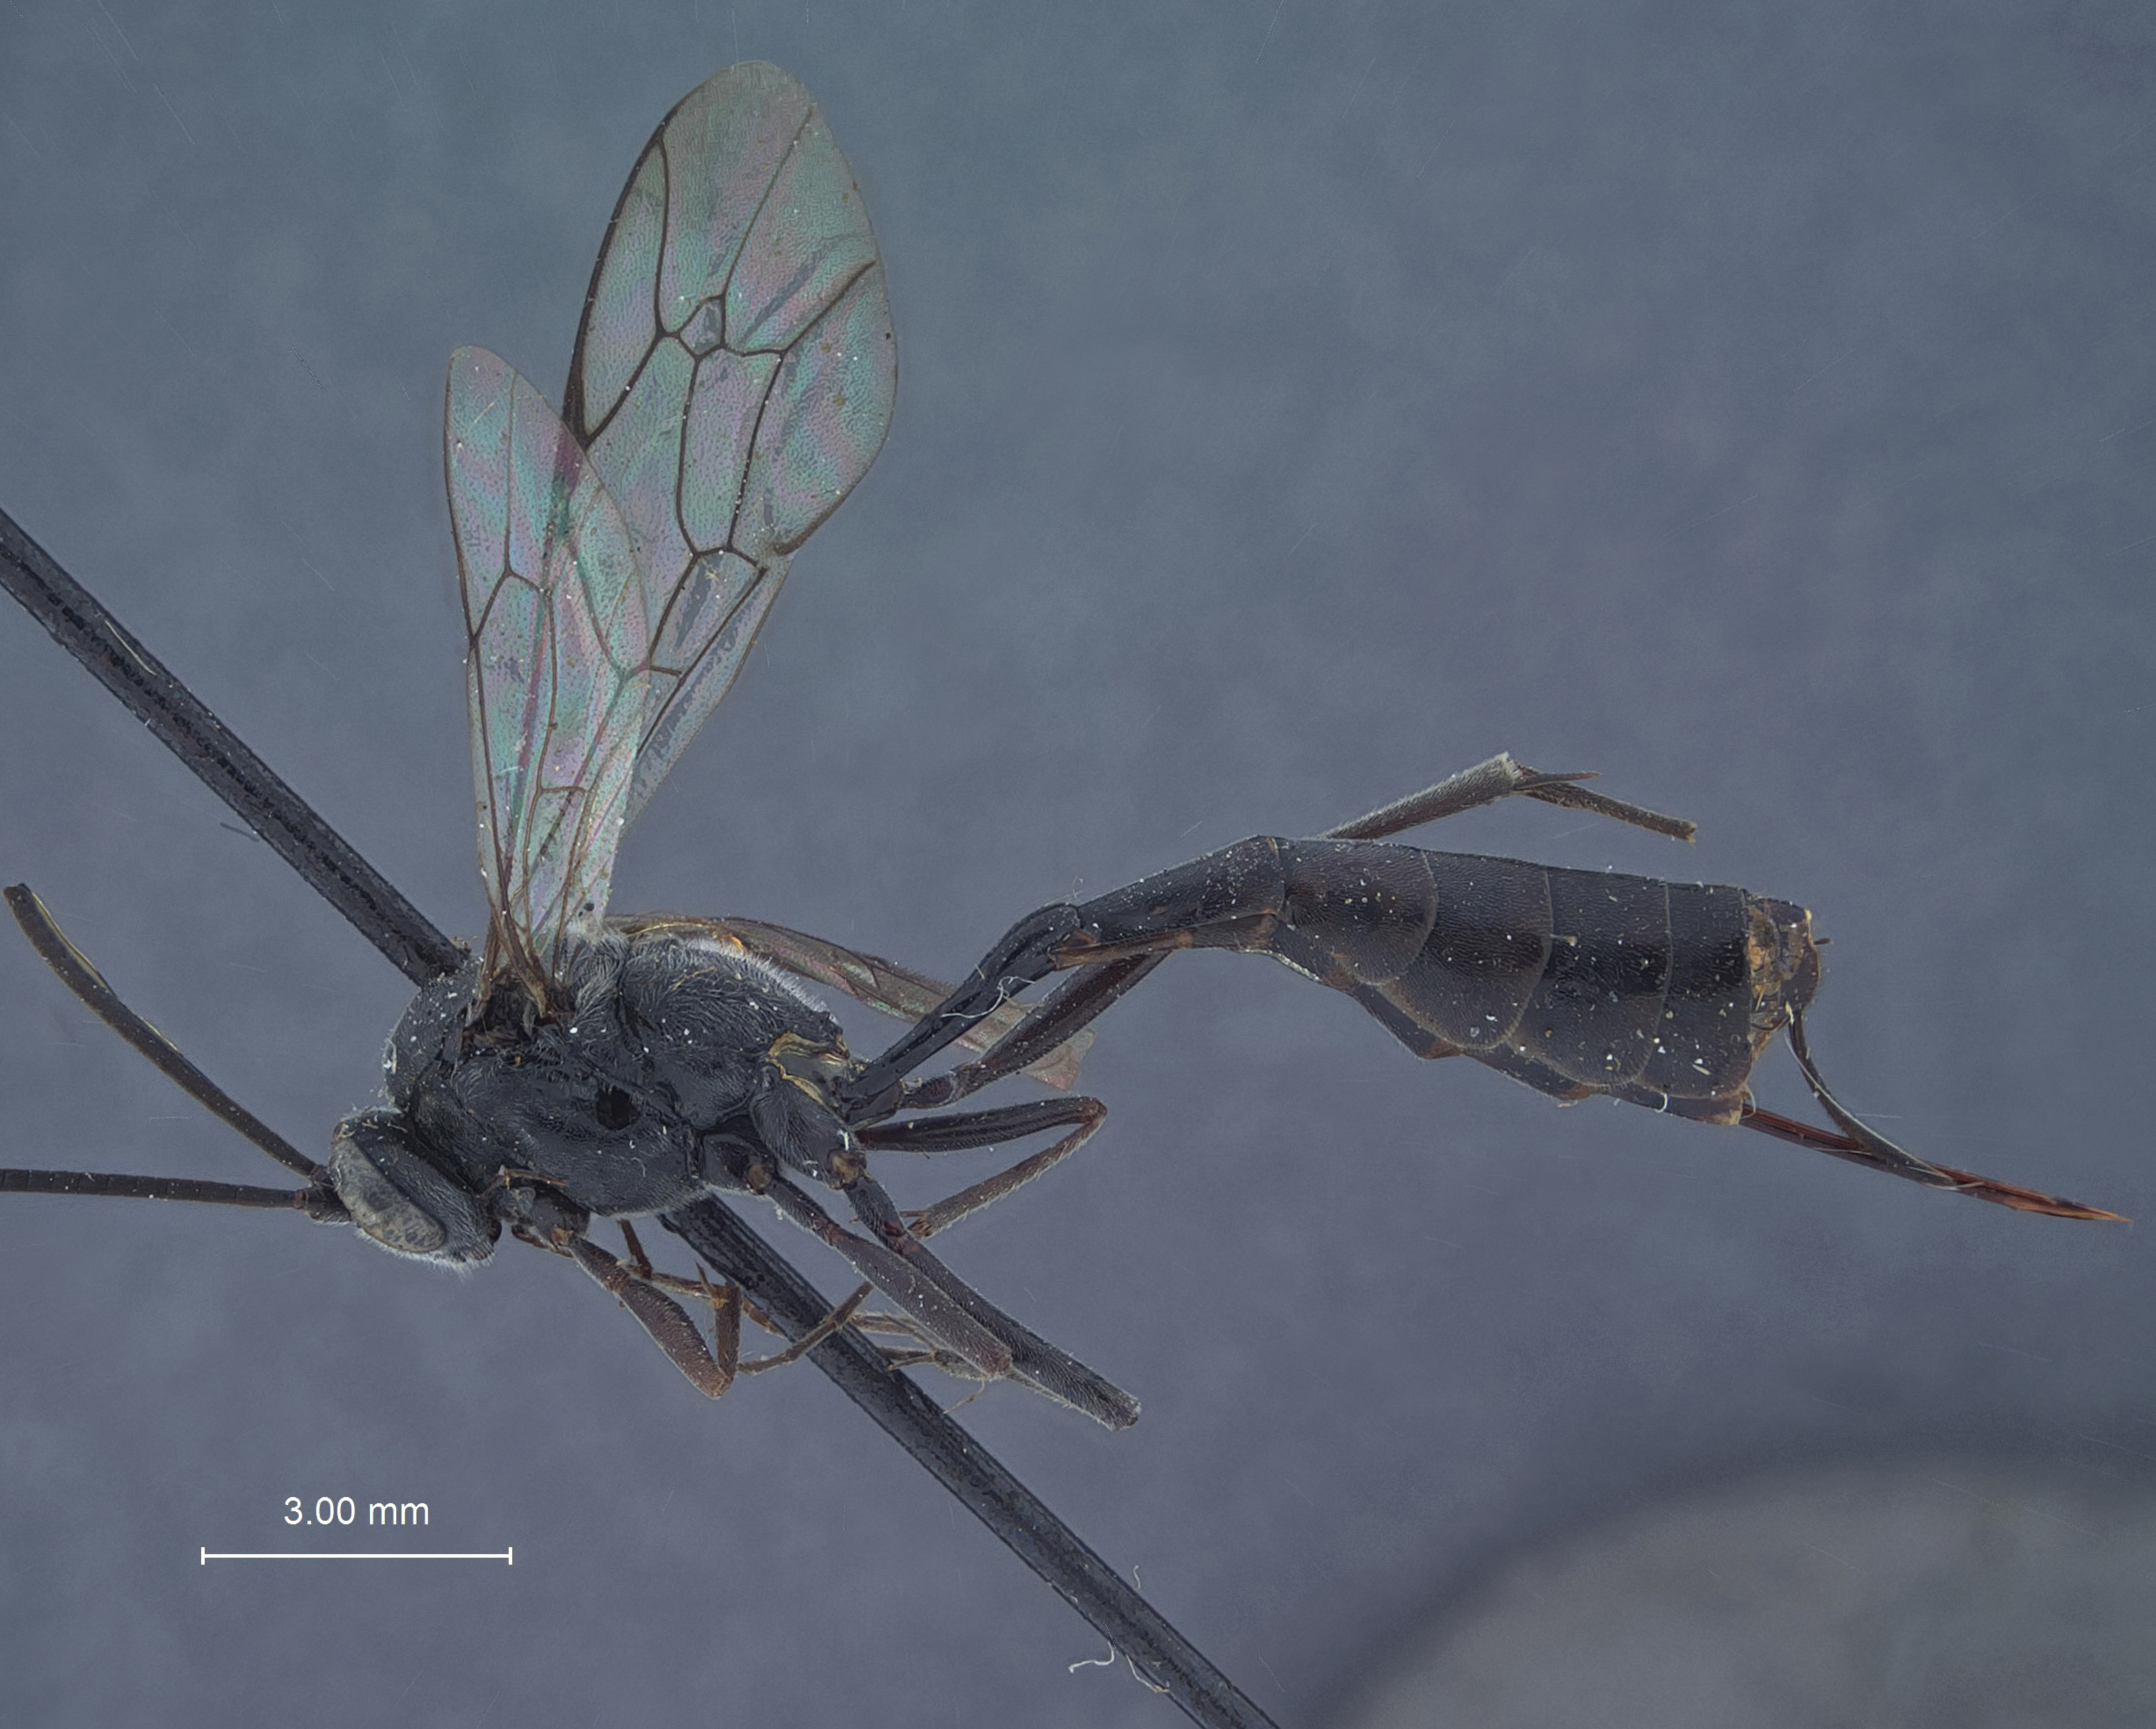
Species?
Anisitsia nigerrima
